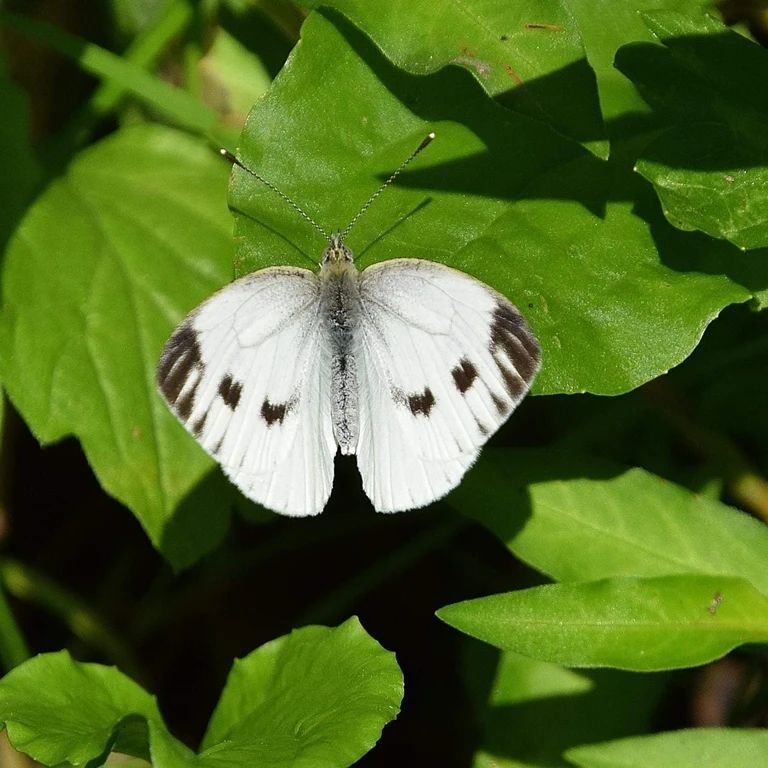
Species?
Pieris napi
